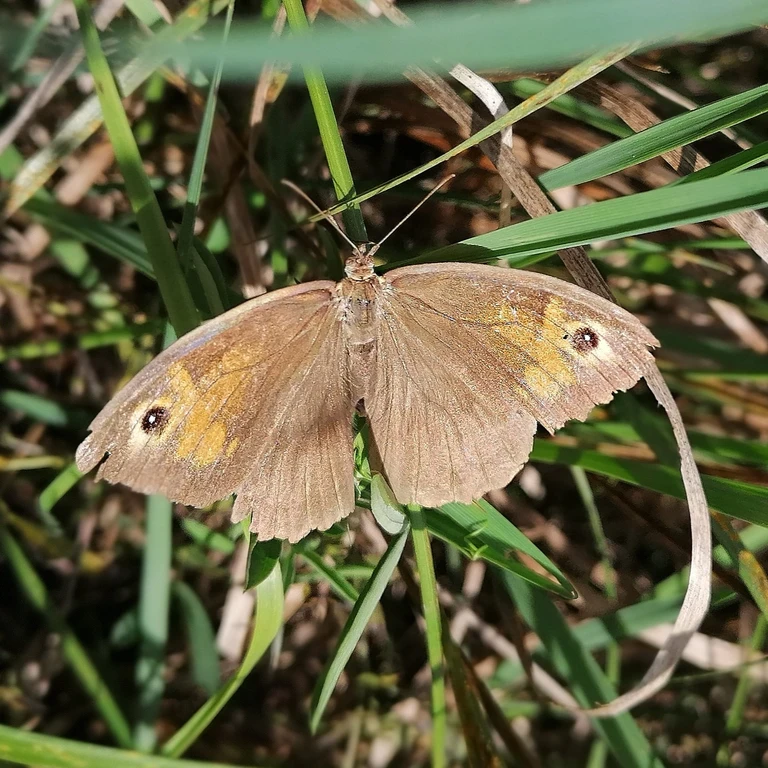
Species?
Maniola jurtina
